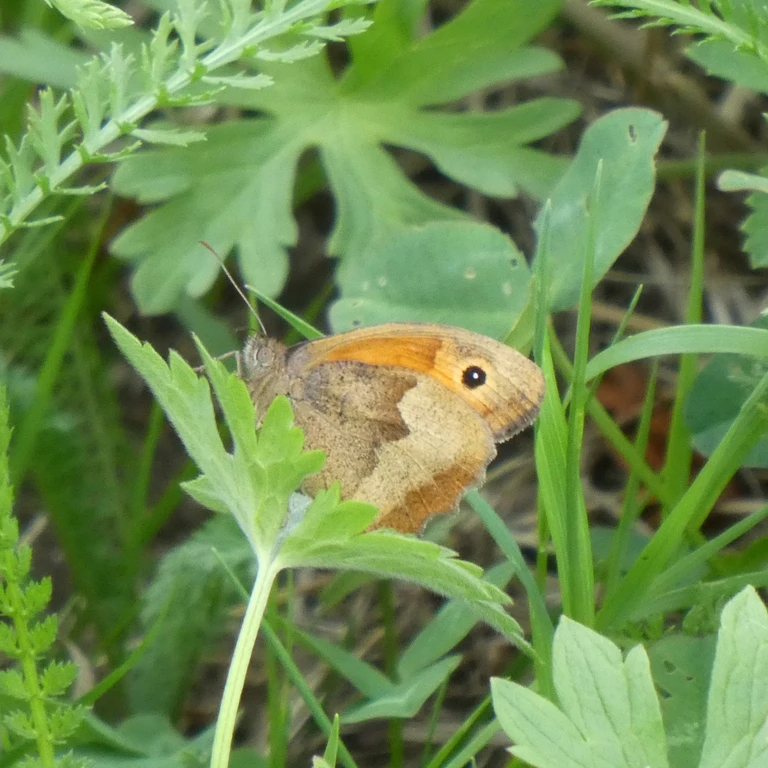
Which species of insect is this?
Maniola jurtina
